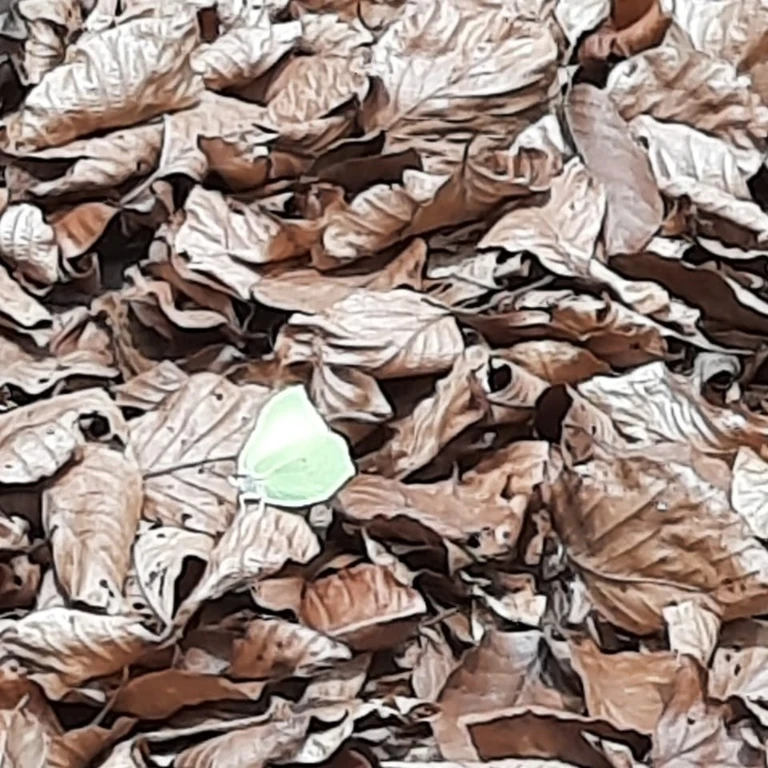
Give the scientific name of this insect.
Gonepteryx rhamni
